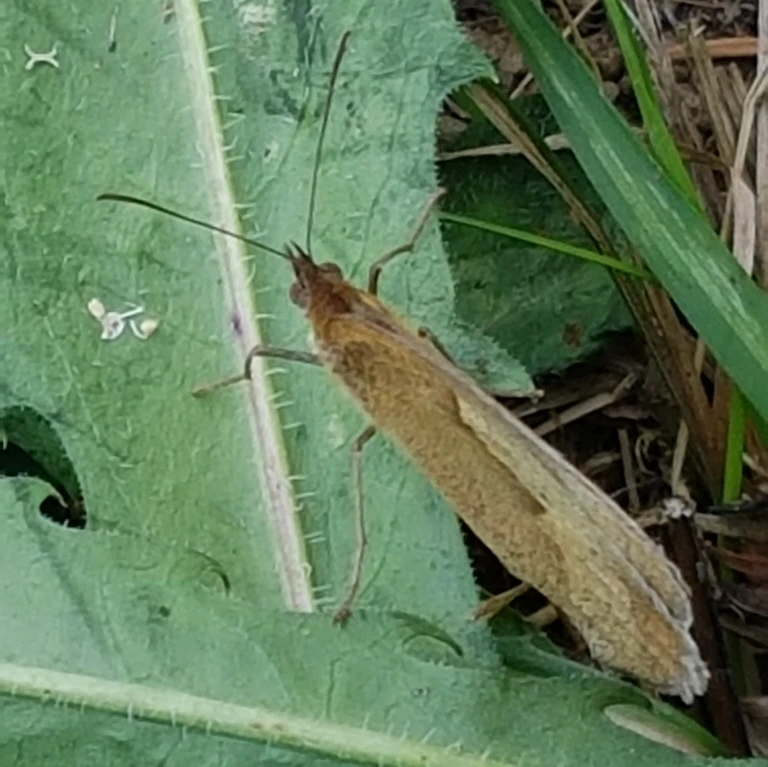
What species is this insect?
Maniola jurtina
